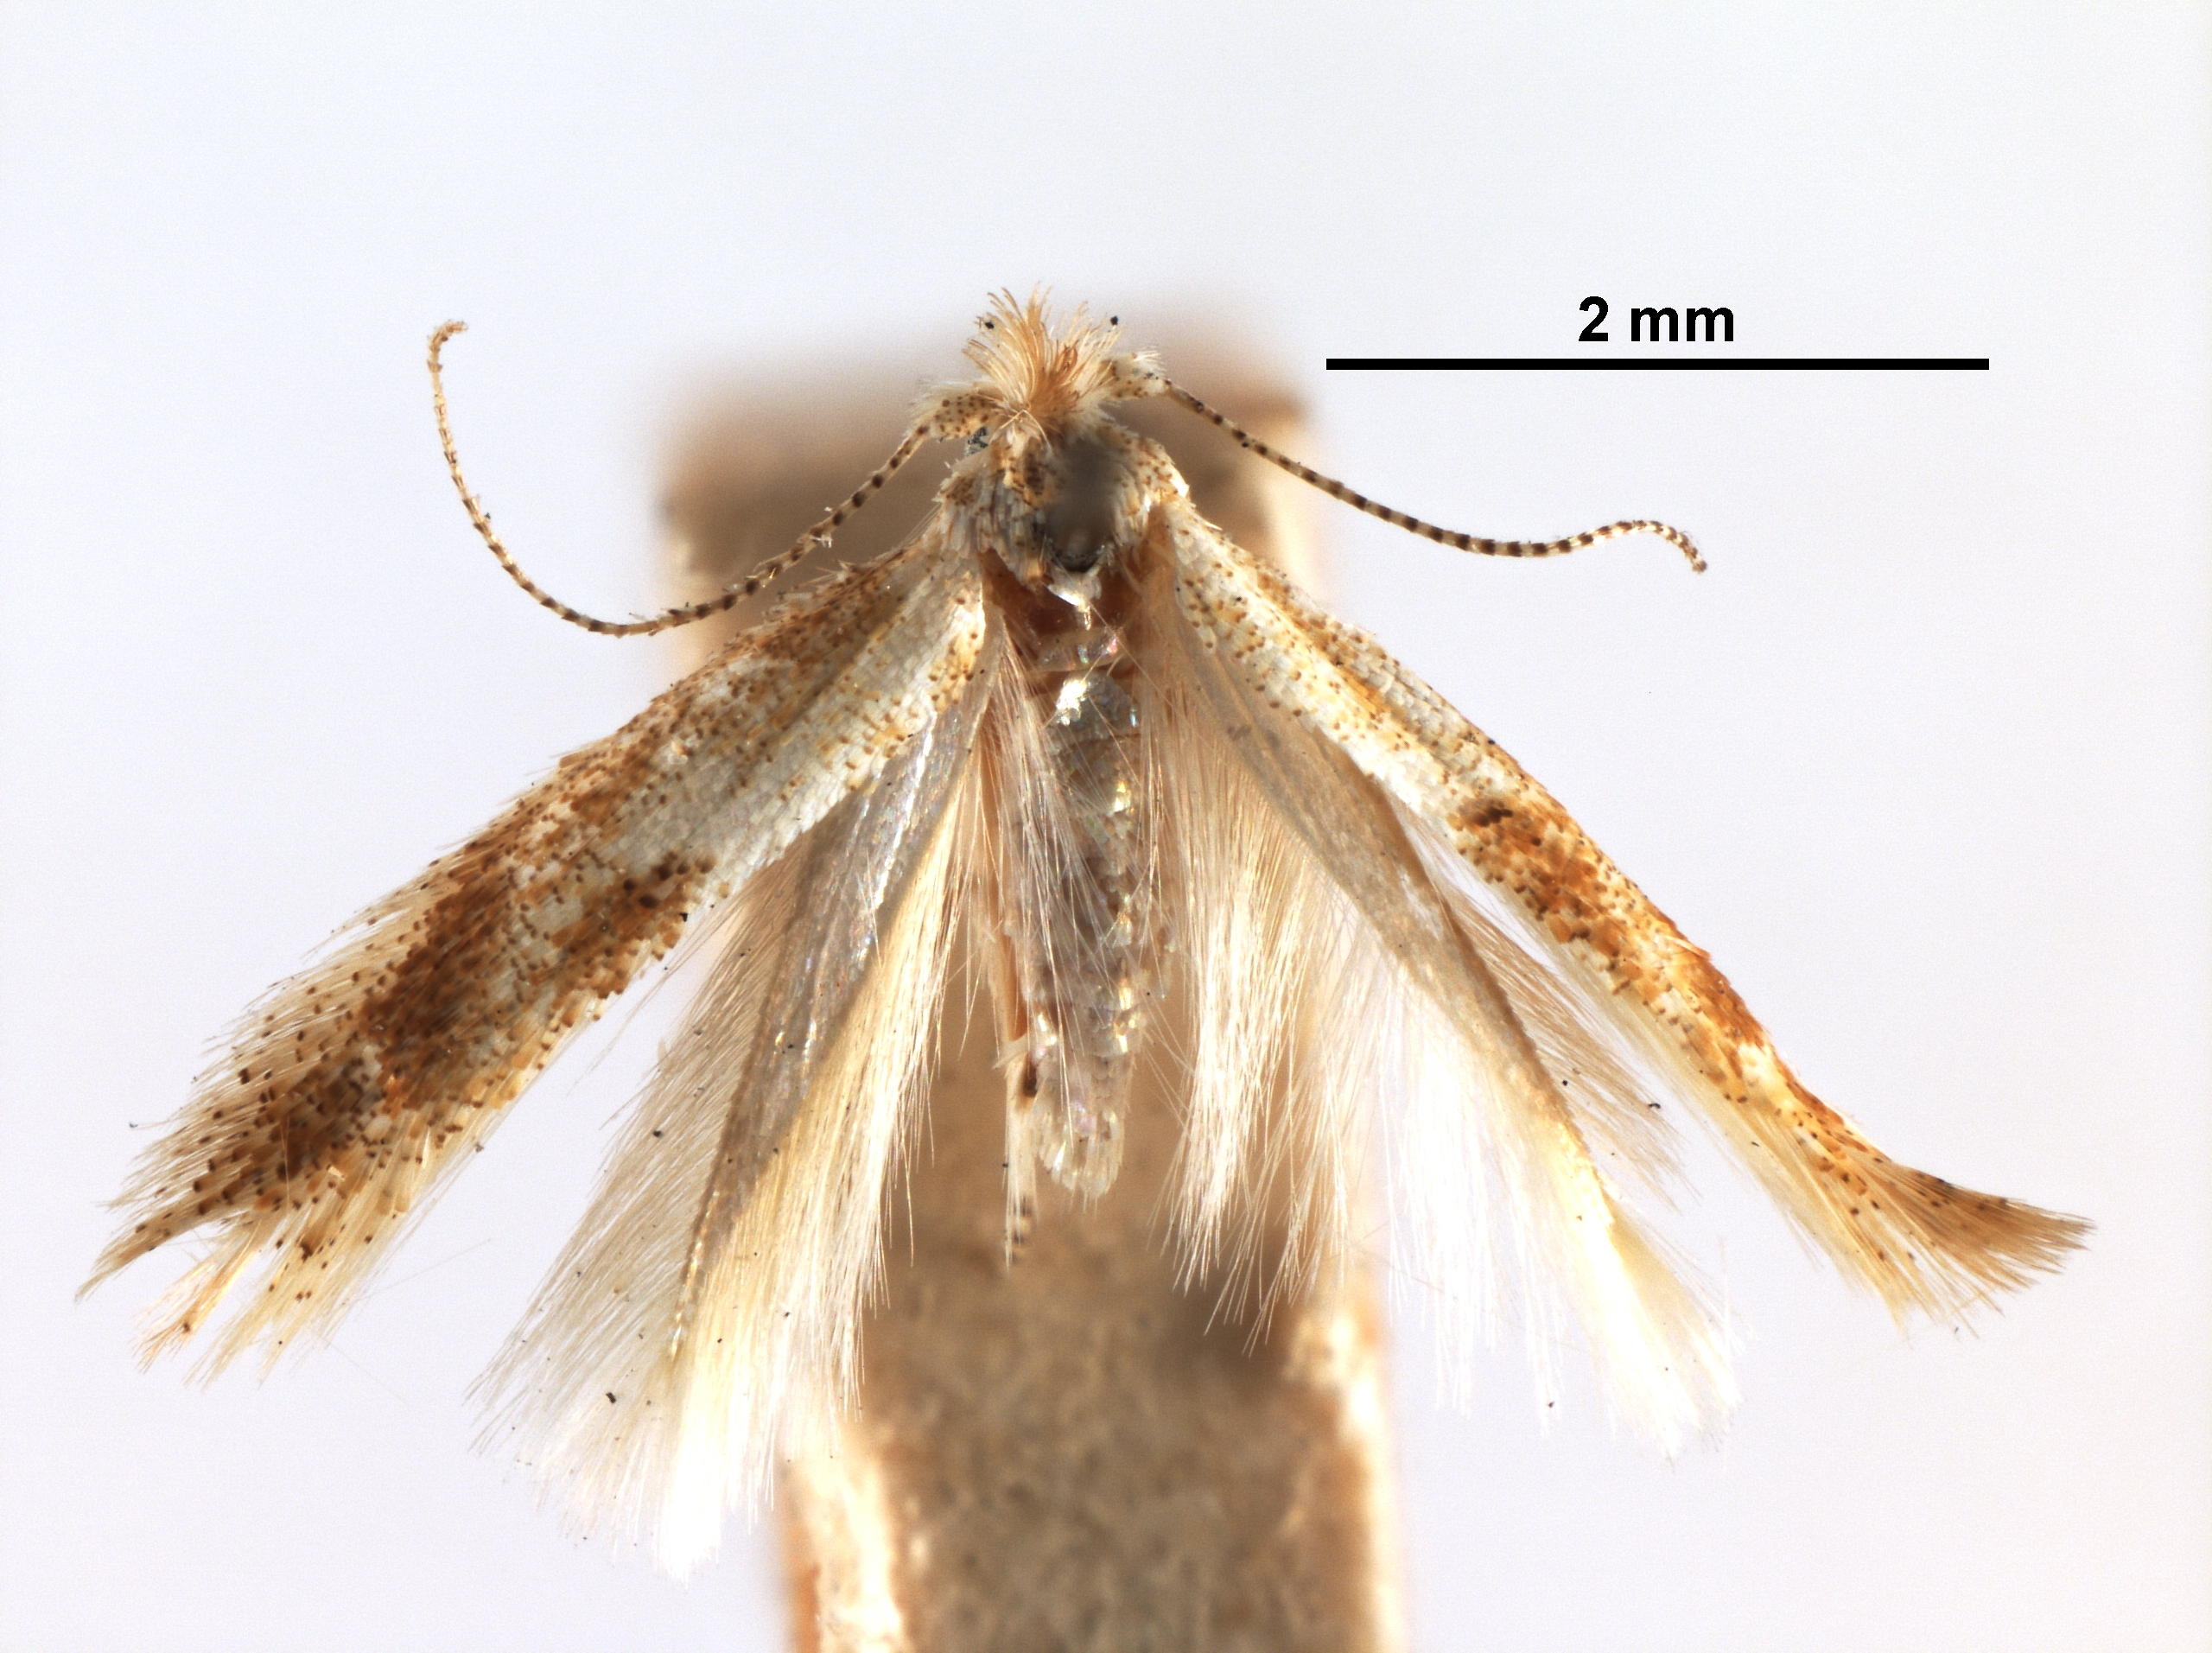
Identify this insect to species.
Bucculatrix albertiella
